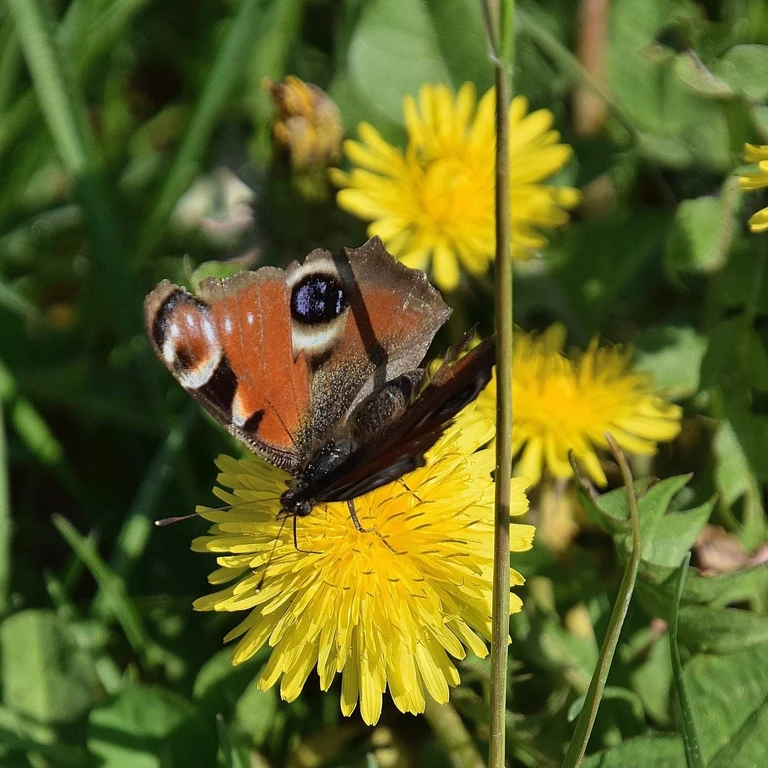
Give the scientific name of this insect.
Aglais io
